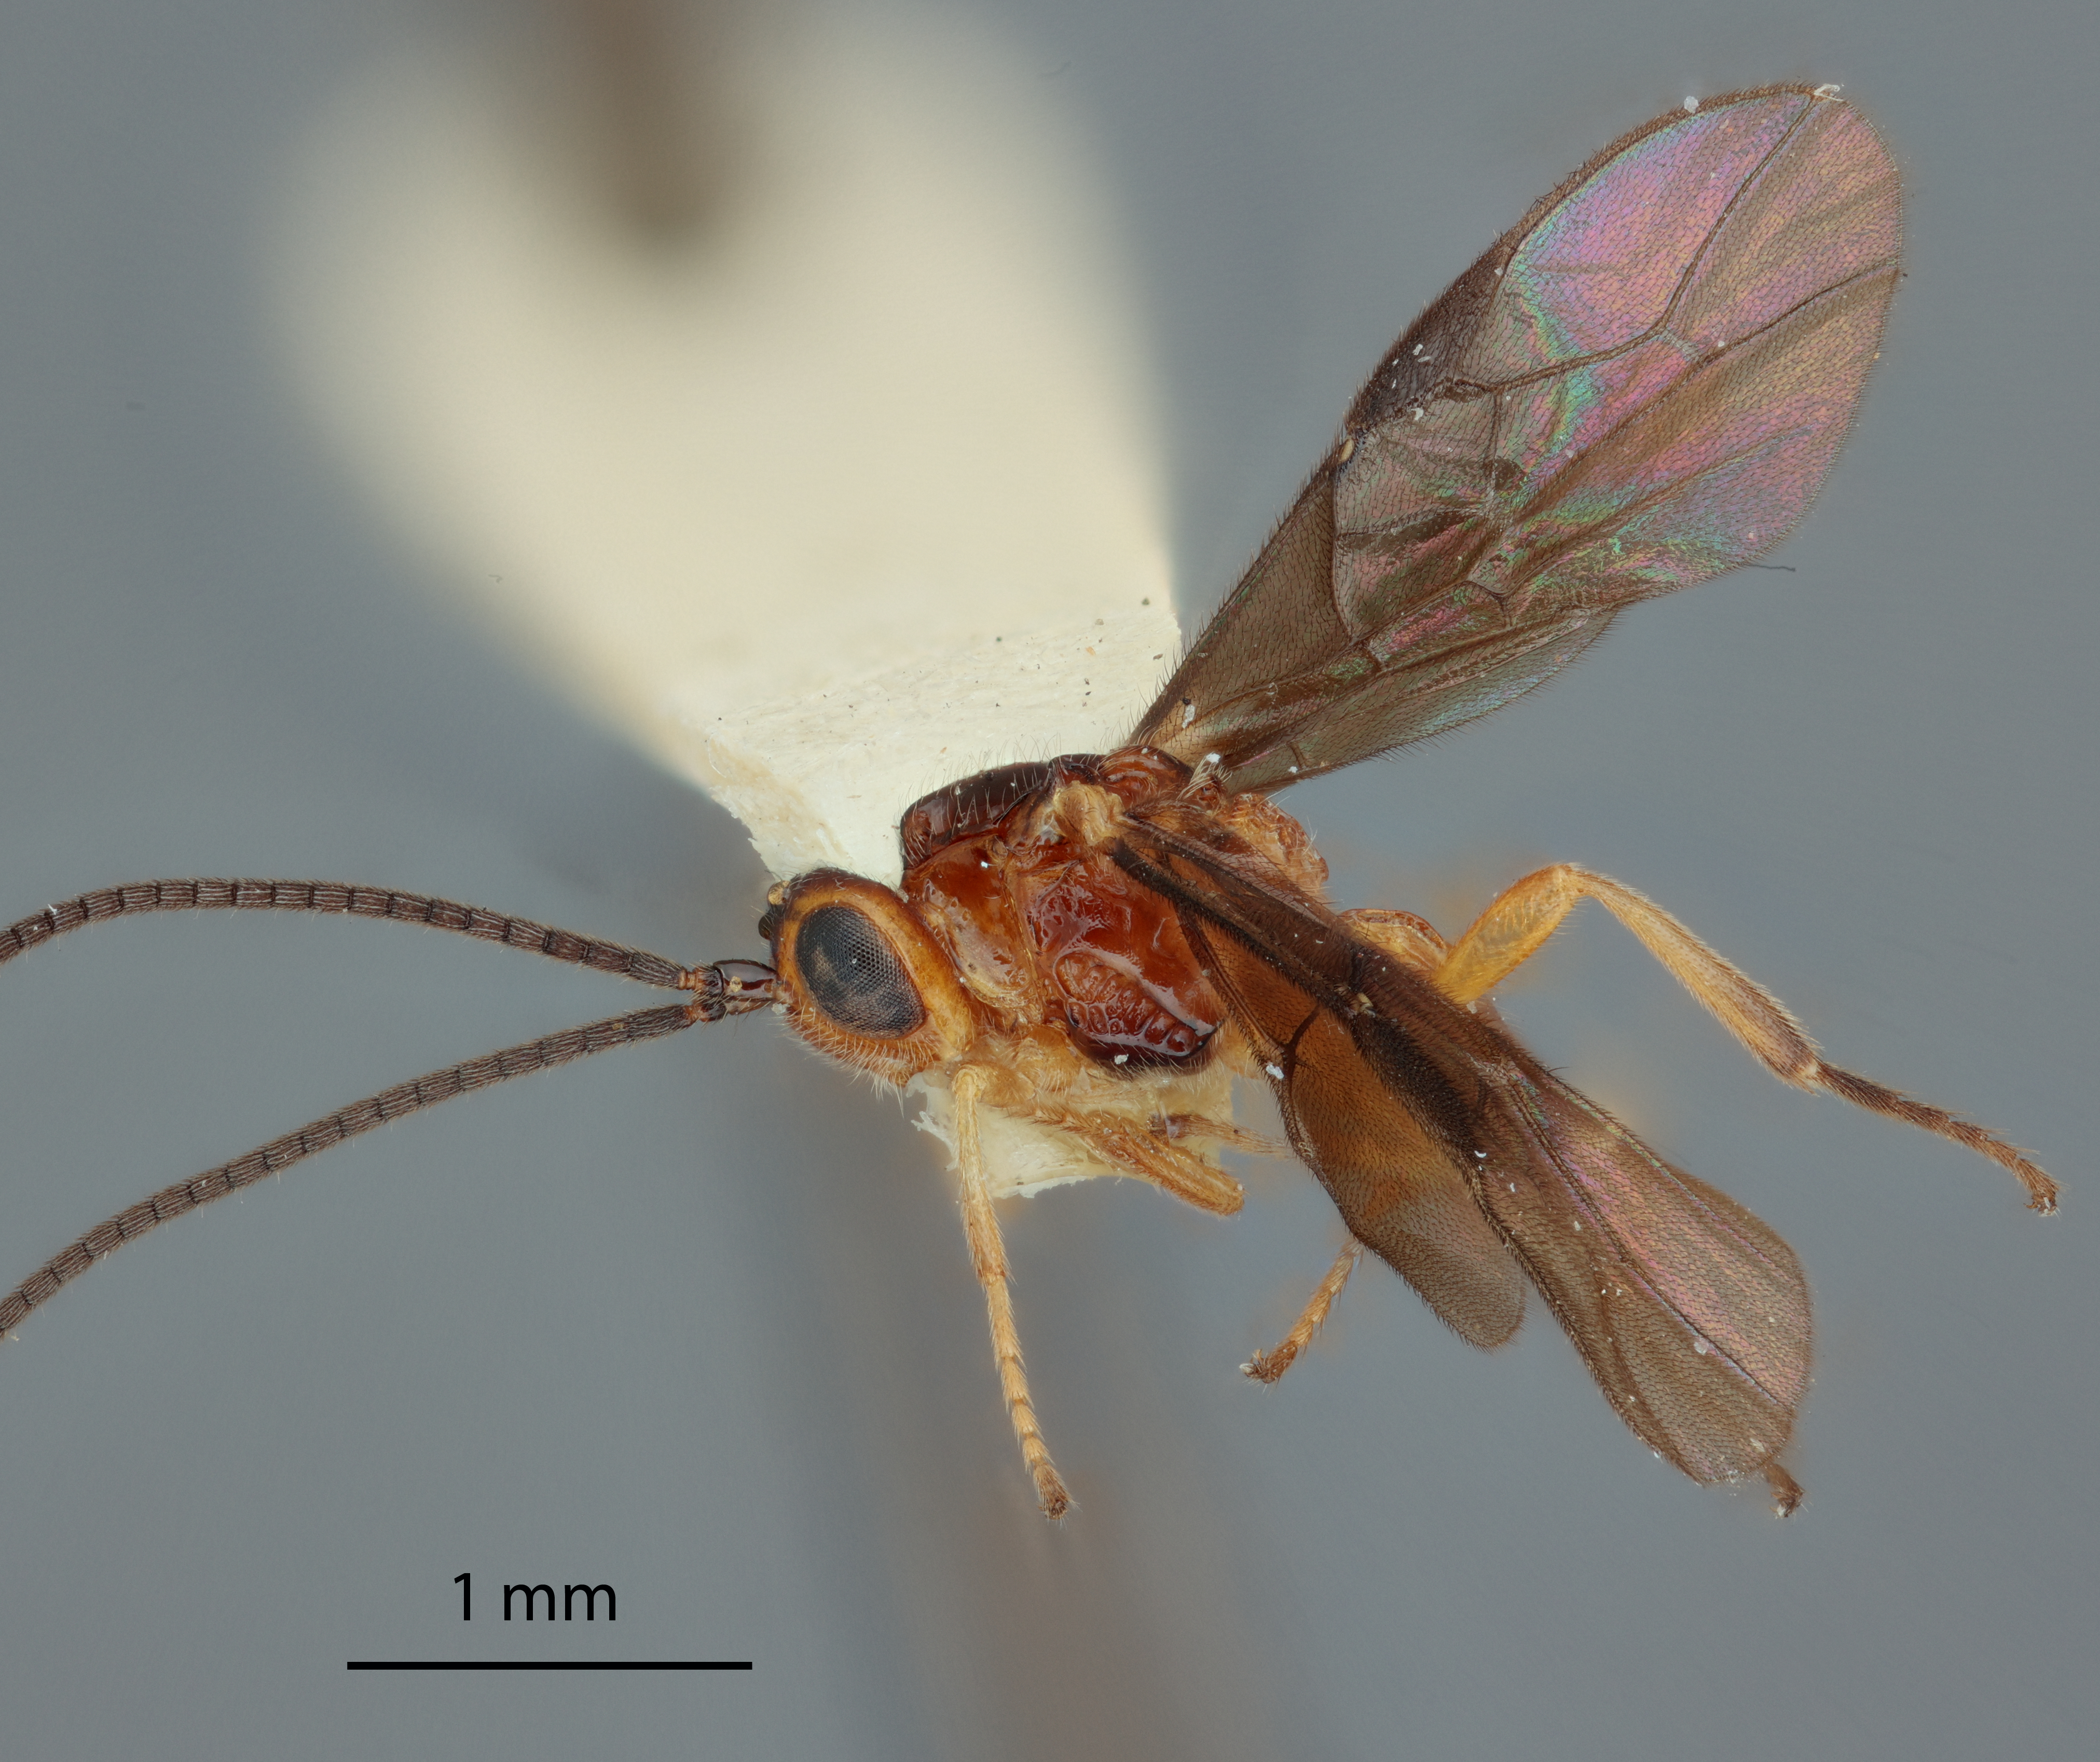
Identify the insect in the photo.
Opius hemifuscus
